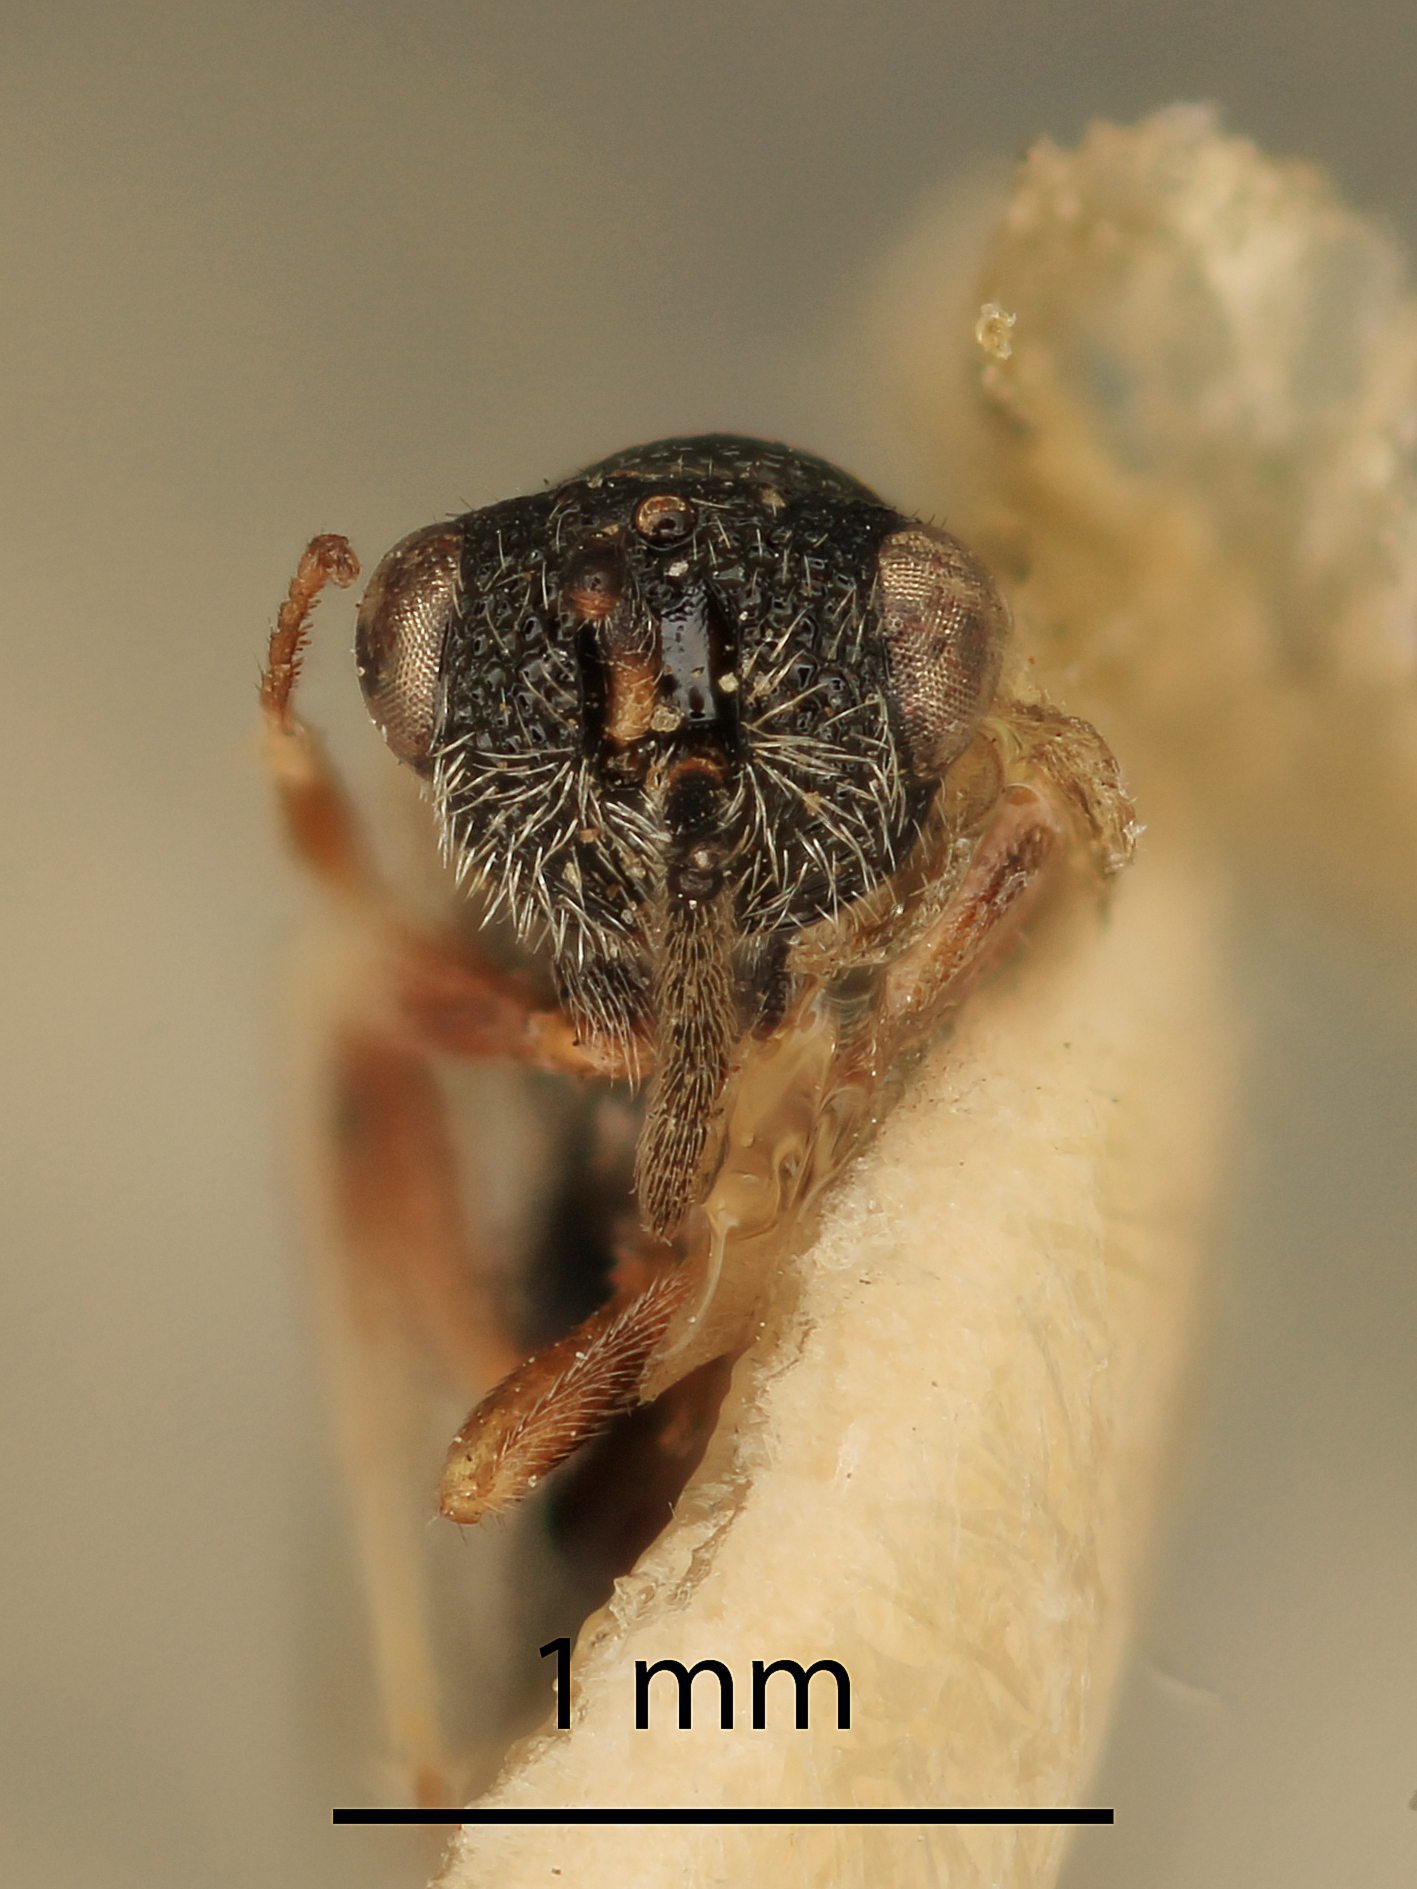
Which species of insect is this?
Eurytoma flavocoxa
